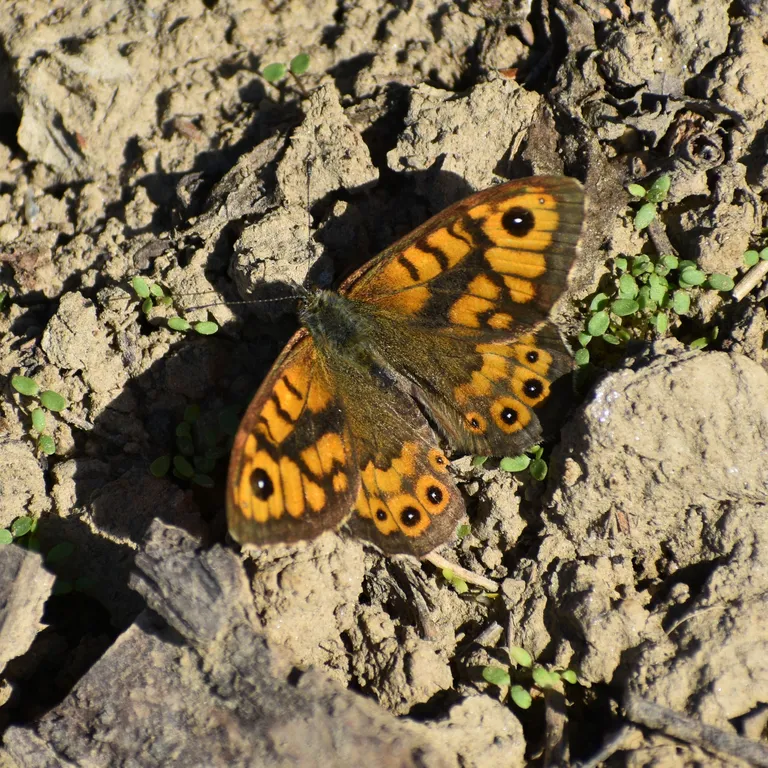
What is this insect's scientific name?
Lasiommata megera (also Pararge megera)
